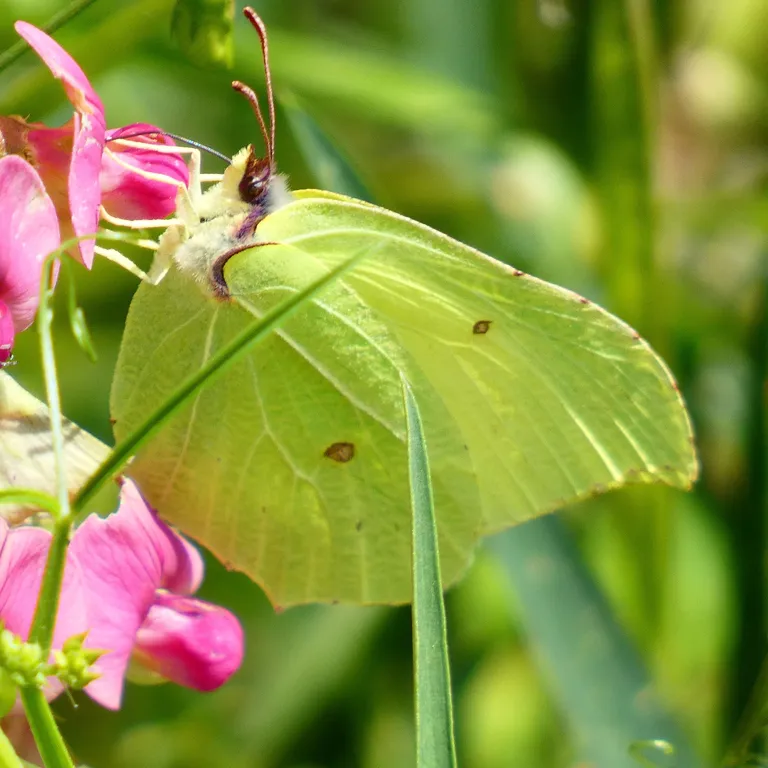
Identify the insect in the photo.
Gonepteryx rhamni
